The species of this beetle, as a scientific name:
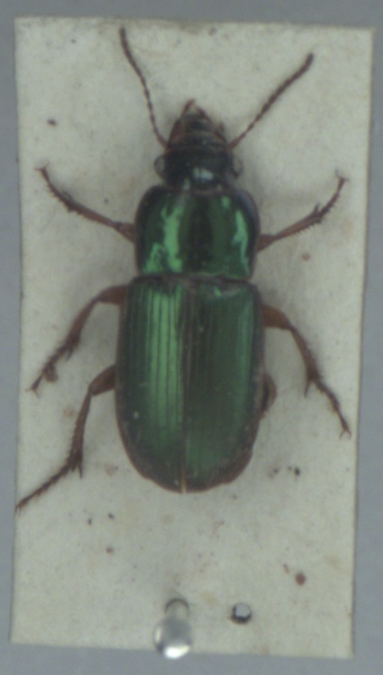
Harpalus affinis
